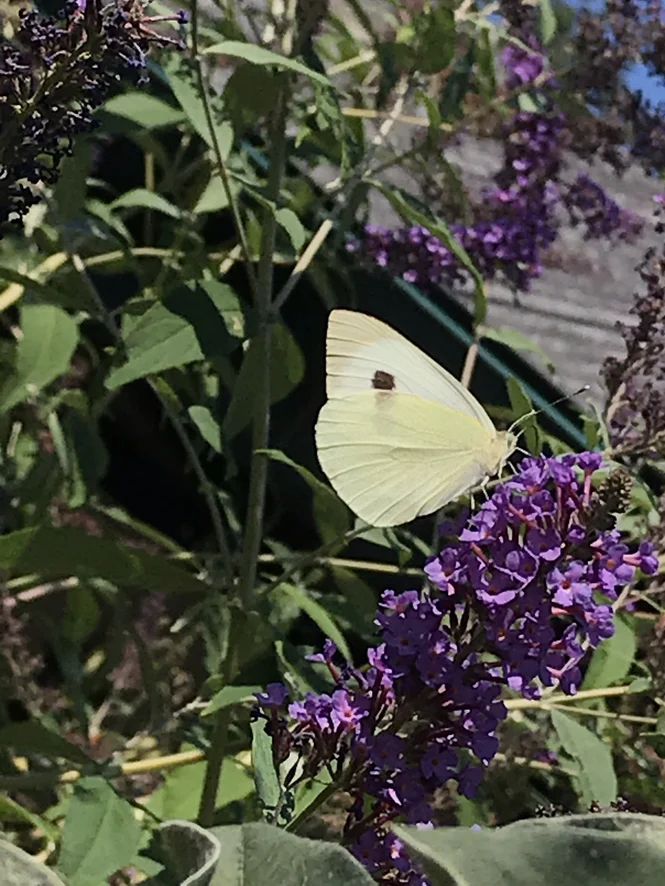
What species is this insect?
Pieris brassicae
